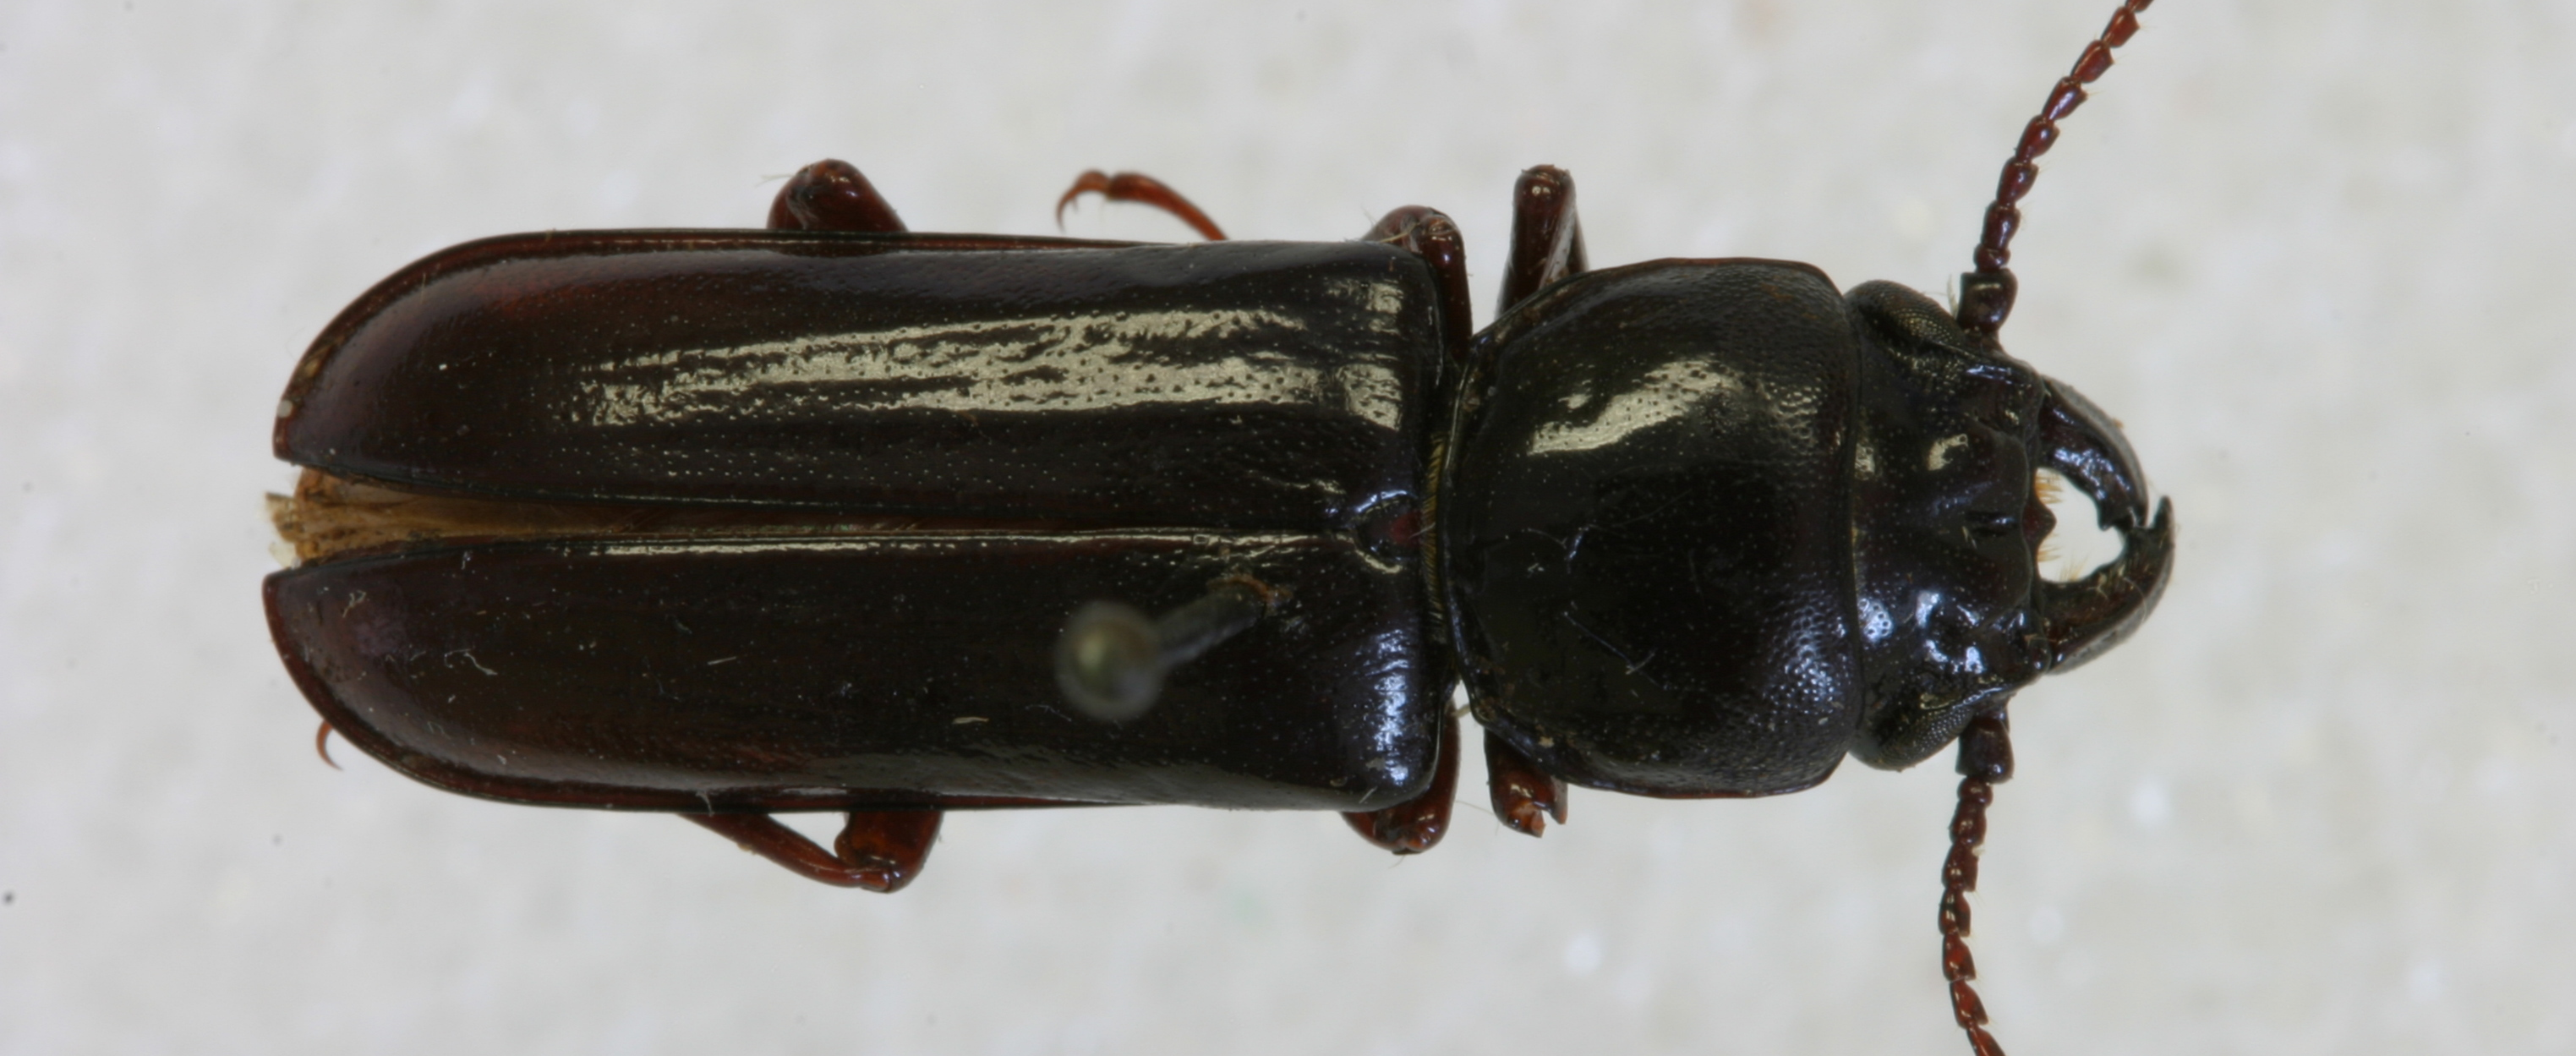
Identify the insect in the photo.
Komiyandra luzonica
